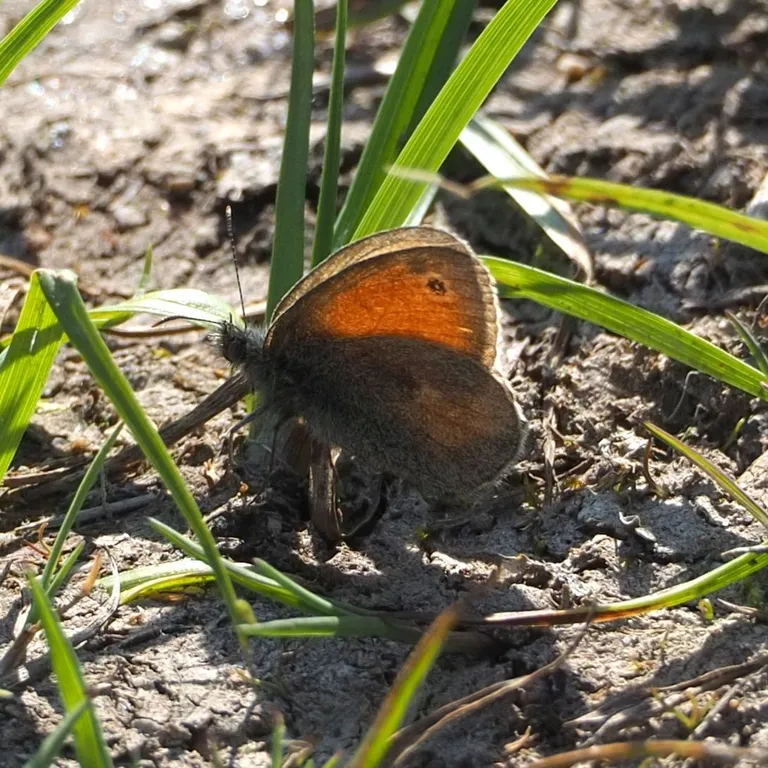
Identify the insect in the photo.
Coenonympha pamphilus
